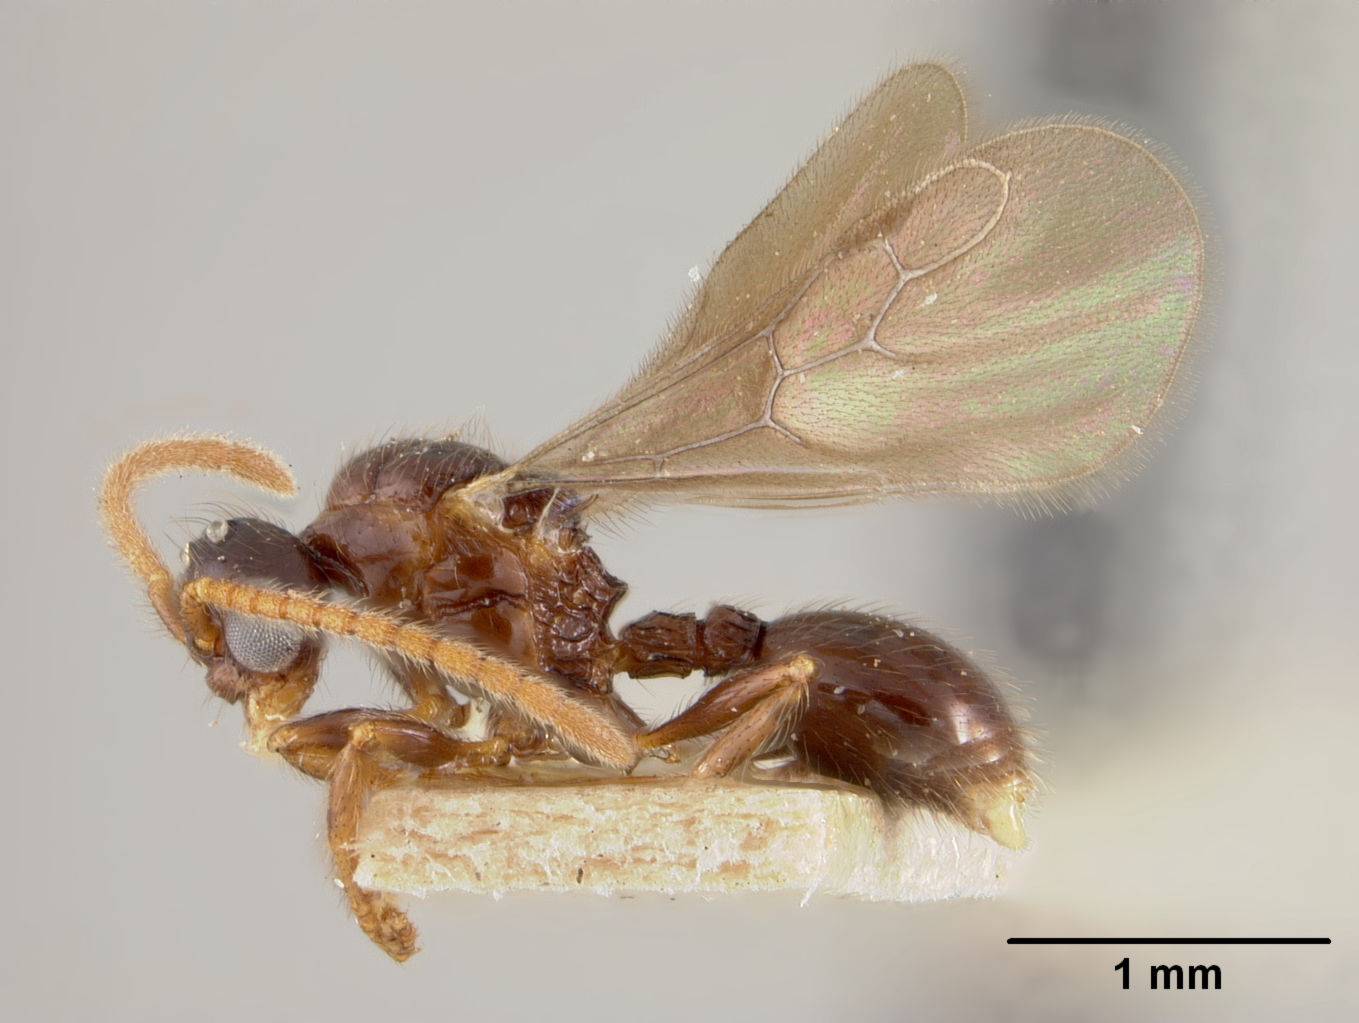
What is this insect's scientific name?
Myrmecina modesta
